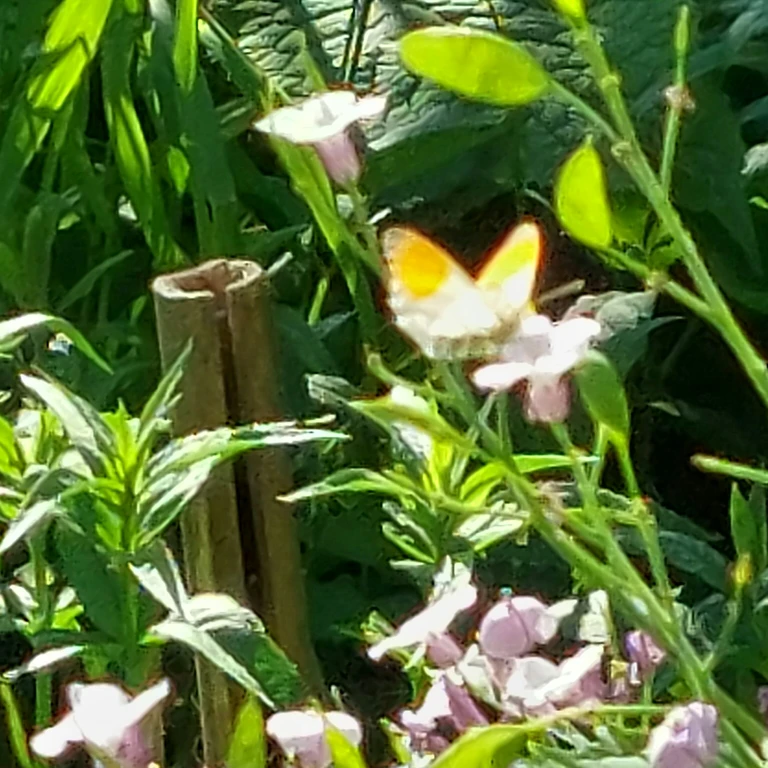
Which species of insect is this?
Anthocharis cardamines
